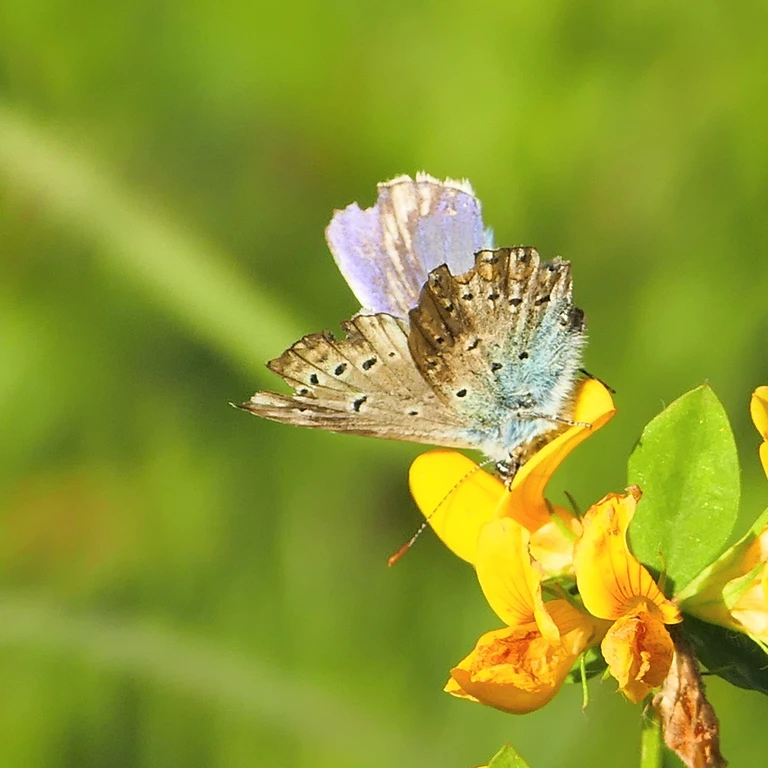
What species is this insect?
Polyommatus icarus
